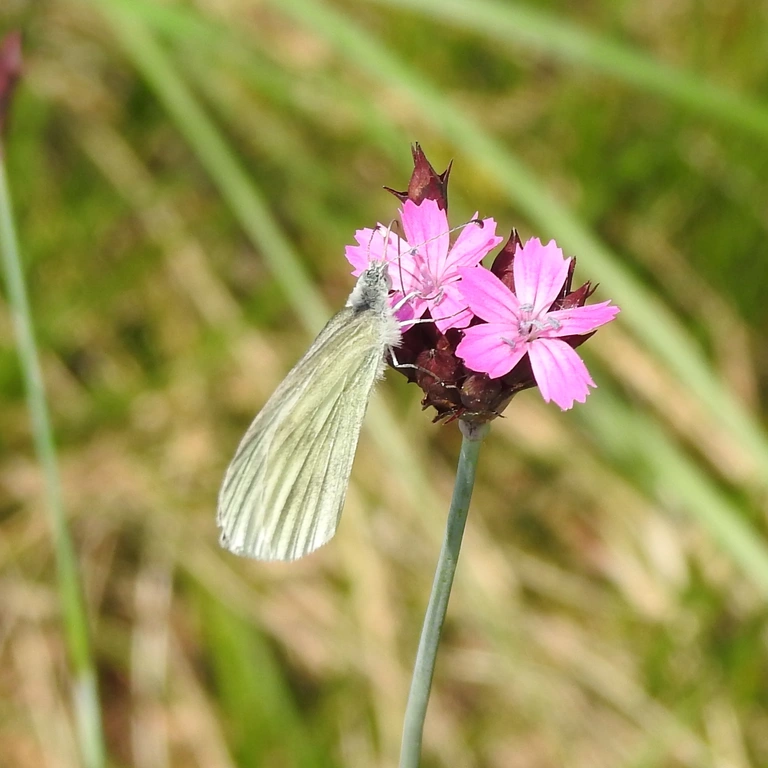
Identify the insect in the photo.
Leptidea sinapis/juvernica
